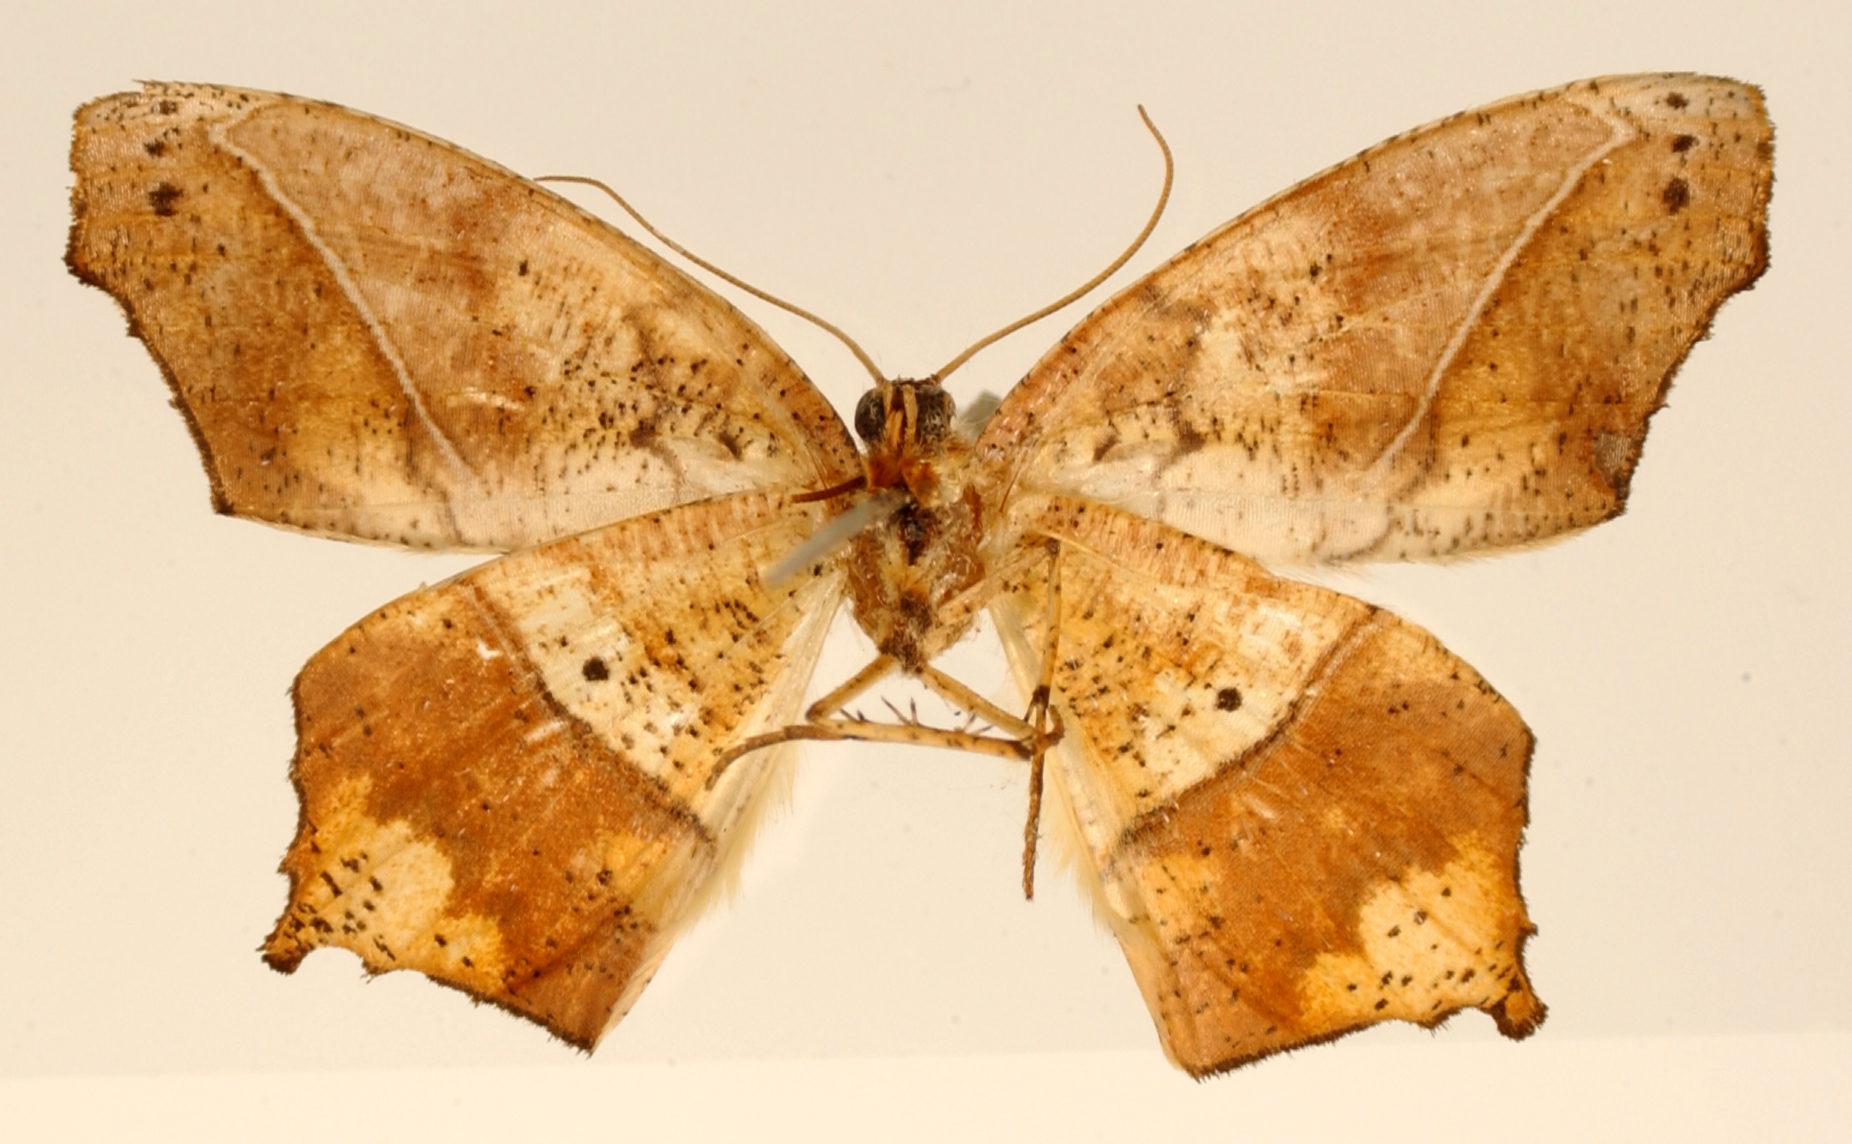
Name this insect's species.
Azelina tipaldii
